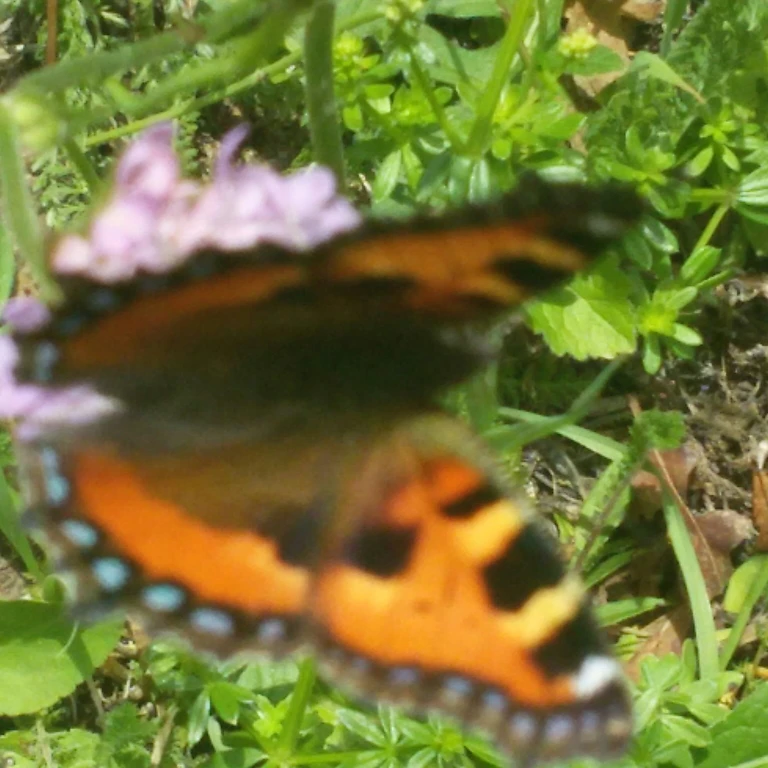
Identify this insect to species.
Aglais urticae
